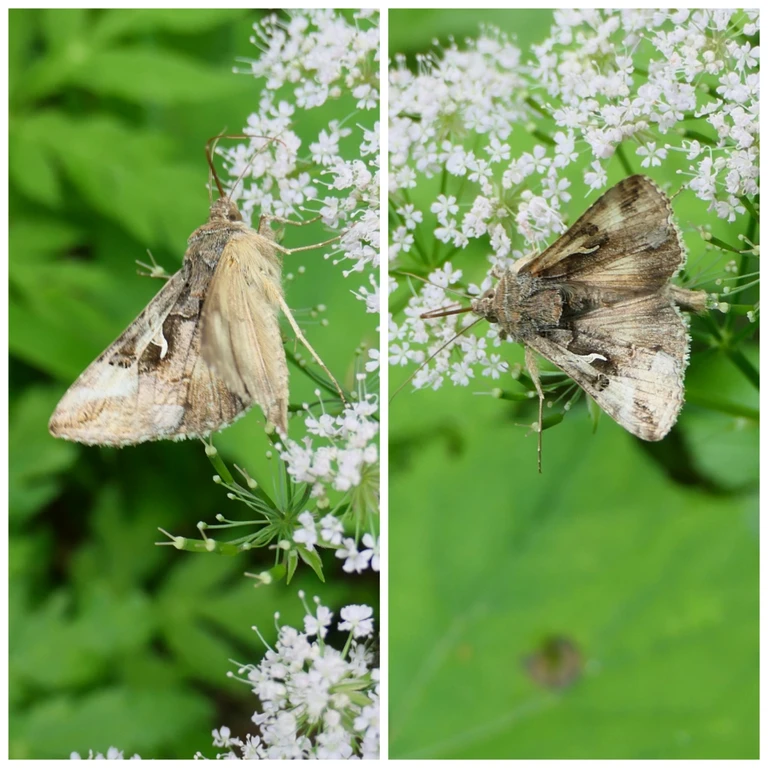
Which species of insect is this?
Autographa gamma
